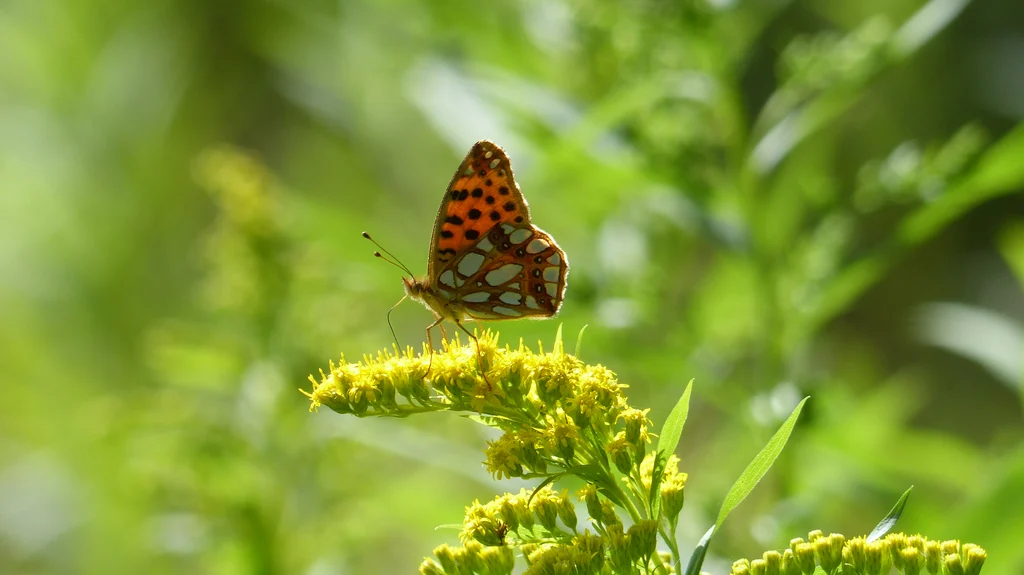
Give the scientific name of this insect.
Issoria lathonia
